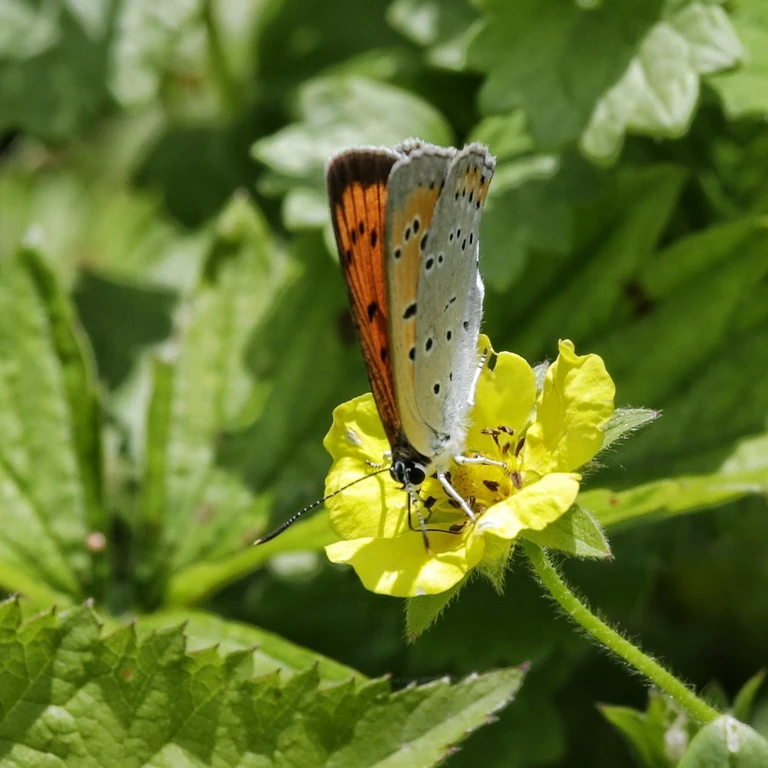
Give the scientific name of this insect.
Lycaena dispar
